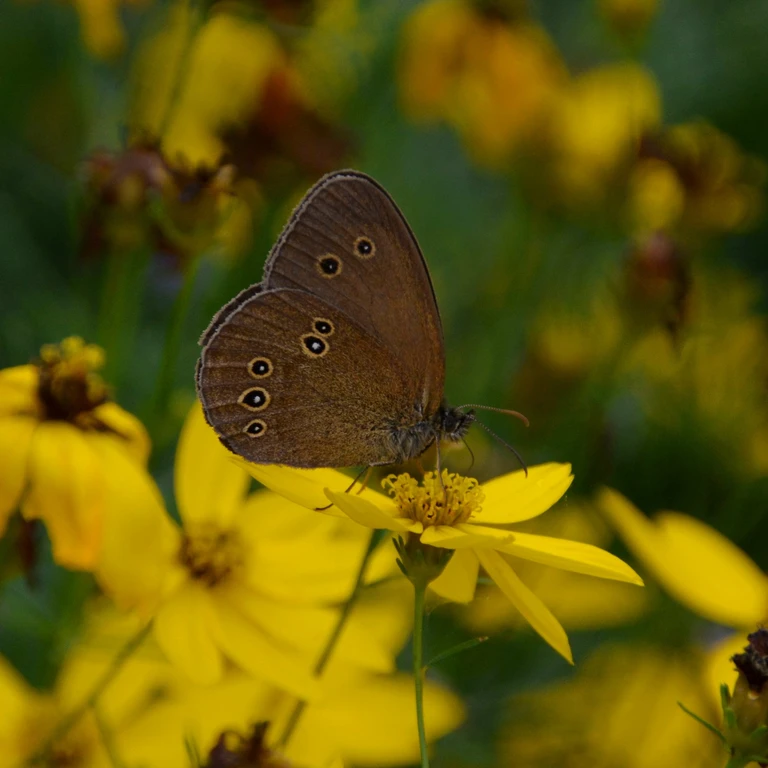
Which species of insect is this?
Aphantopus hyperantus
